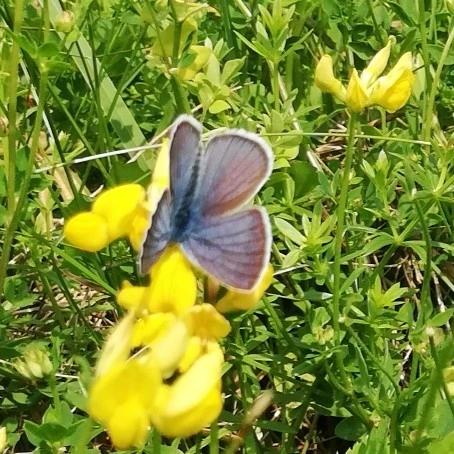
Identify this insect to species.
Cyaniris semiargus
